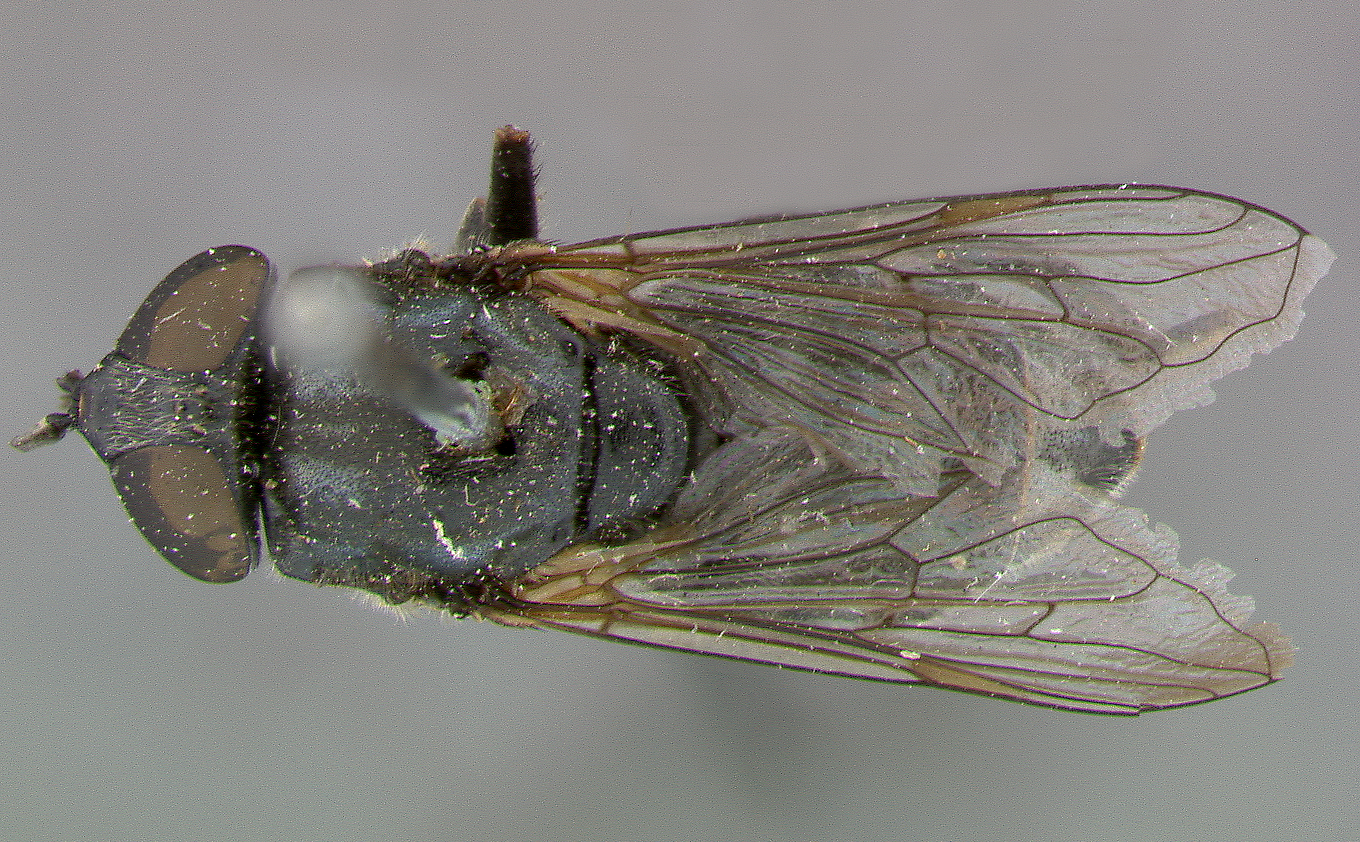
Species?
Tropidia nigricornis
